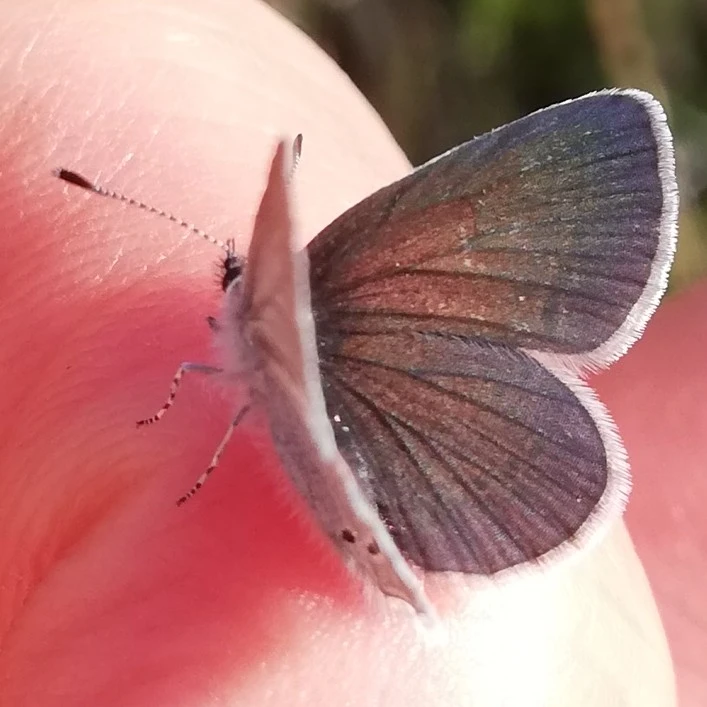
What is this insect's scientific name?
Cupido minimus
